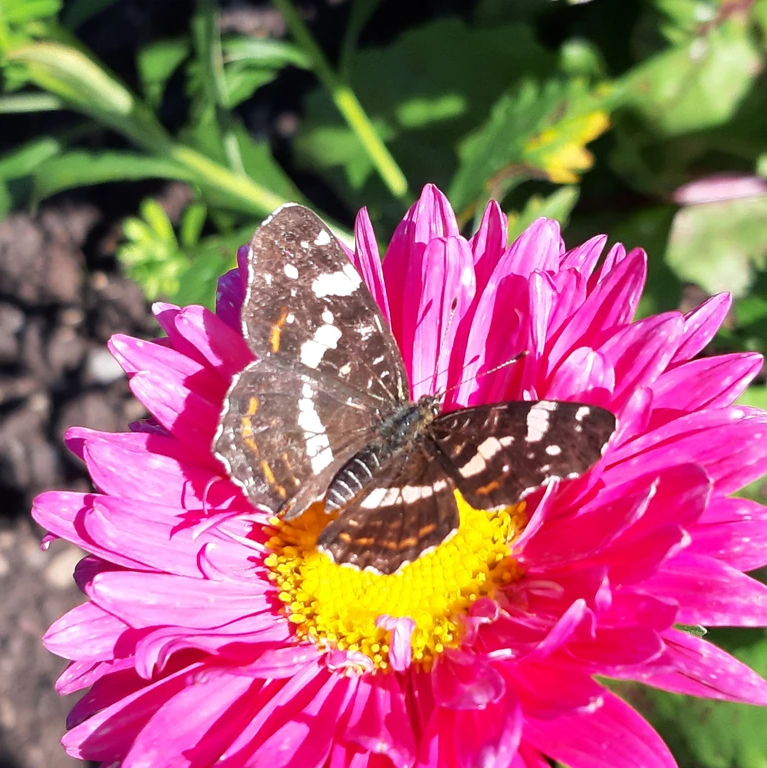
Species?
Araschnia levana
